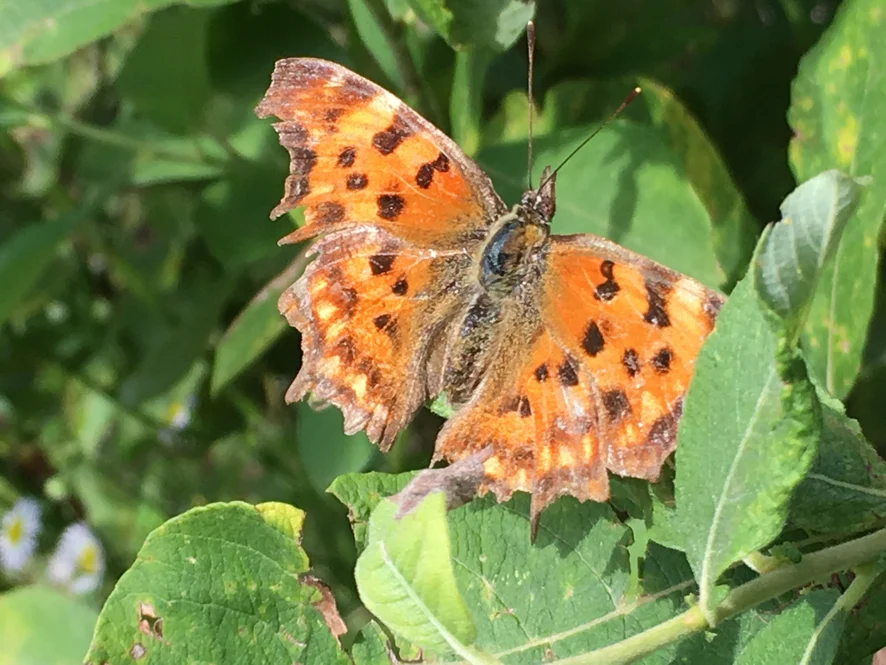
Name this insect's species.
Polygonia c-album
